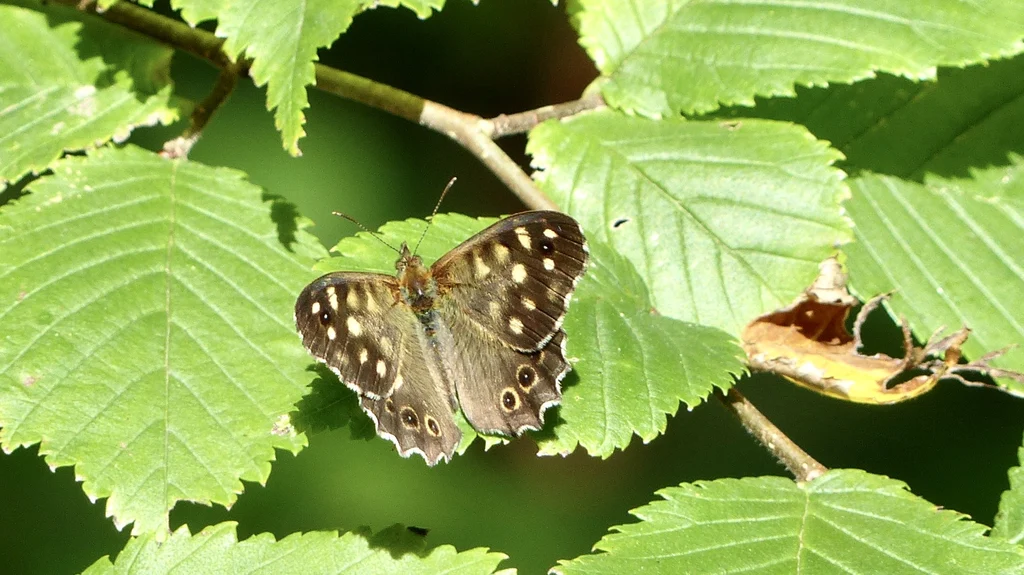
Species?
Pararge aegeria
